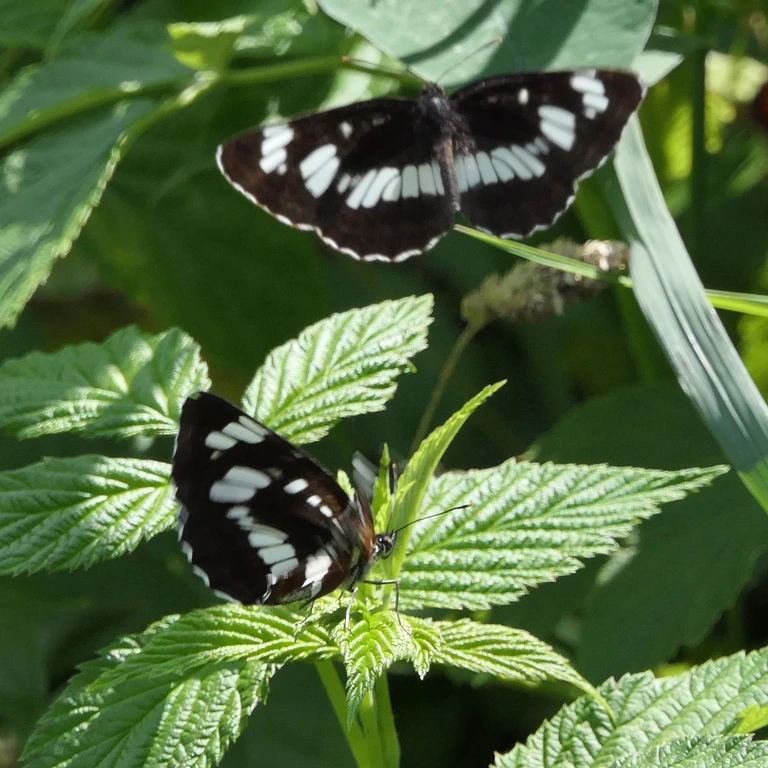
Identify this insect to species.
Neptis rivularis
